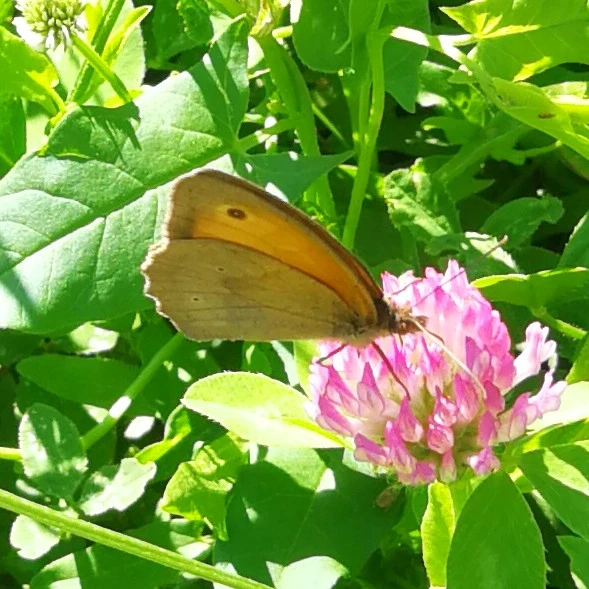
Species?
Maniola jurtina
